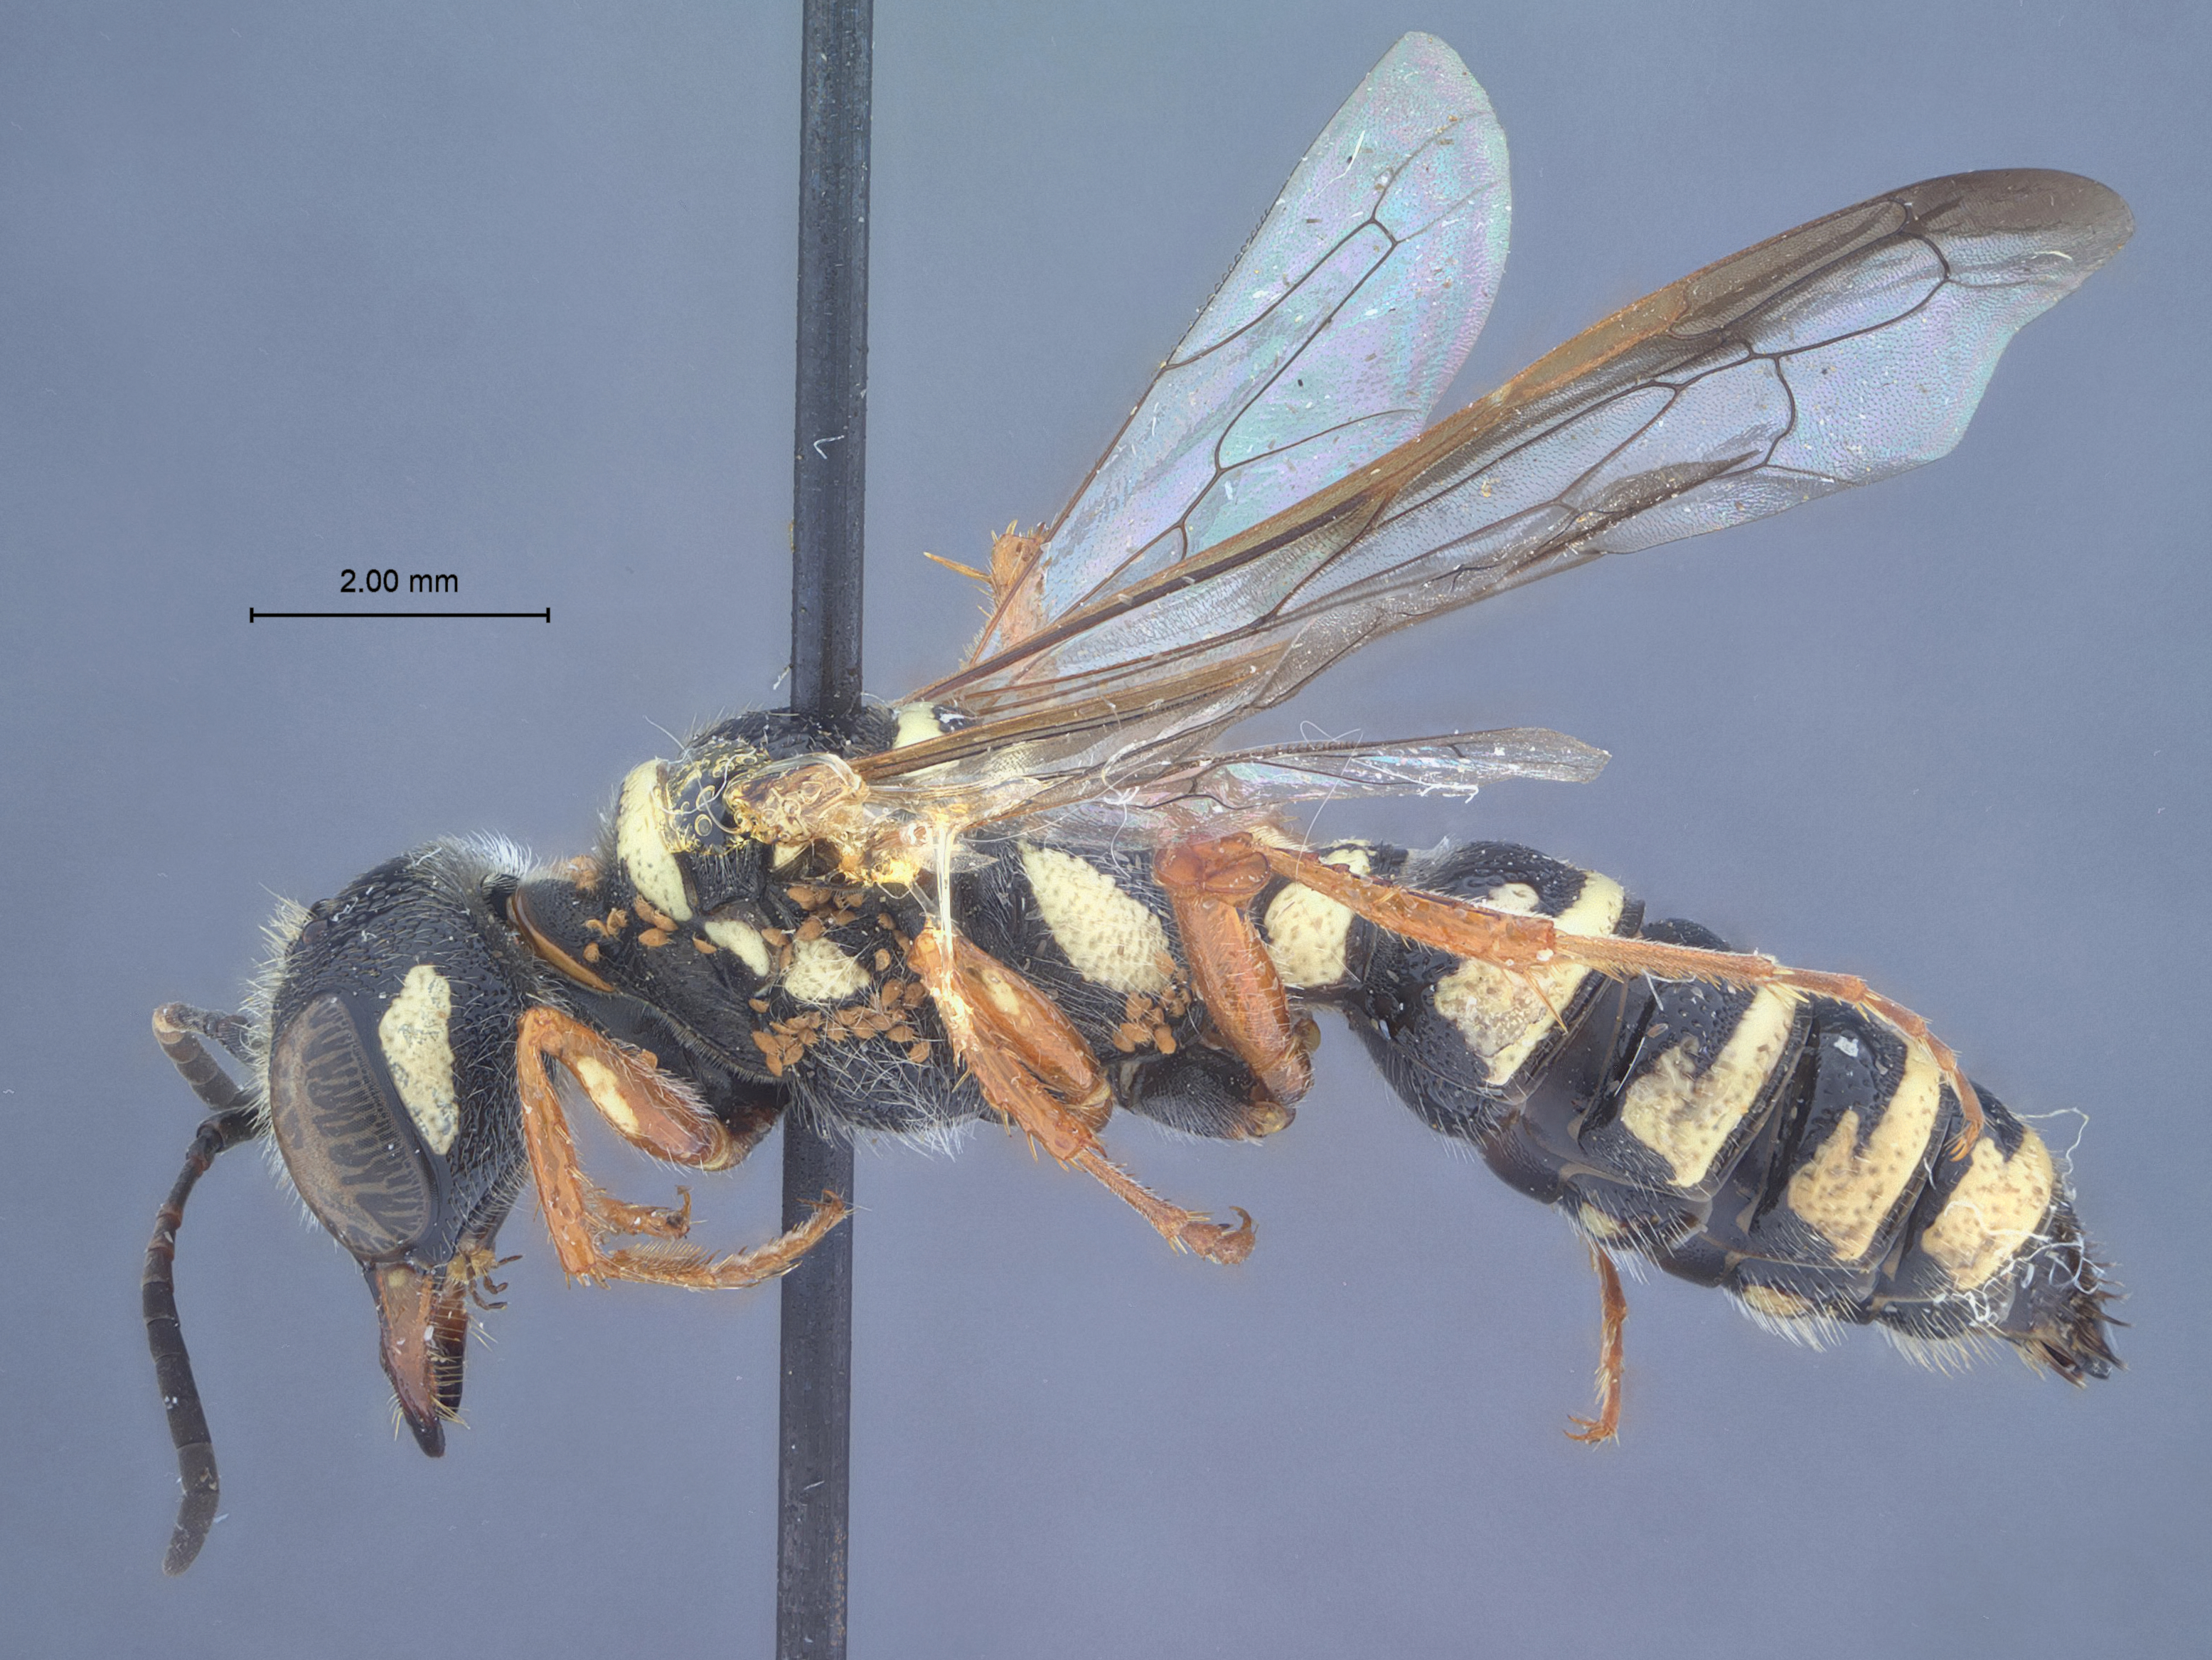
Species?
Eucerceris atrata
